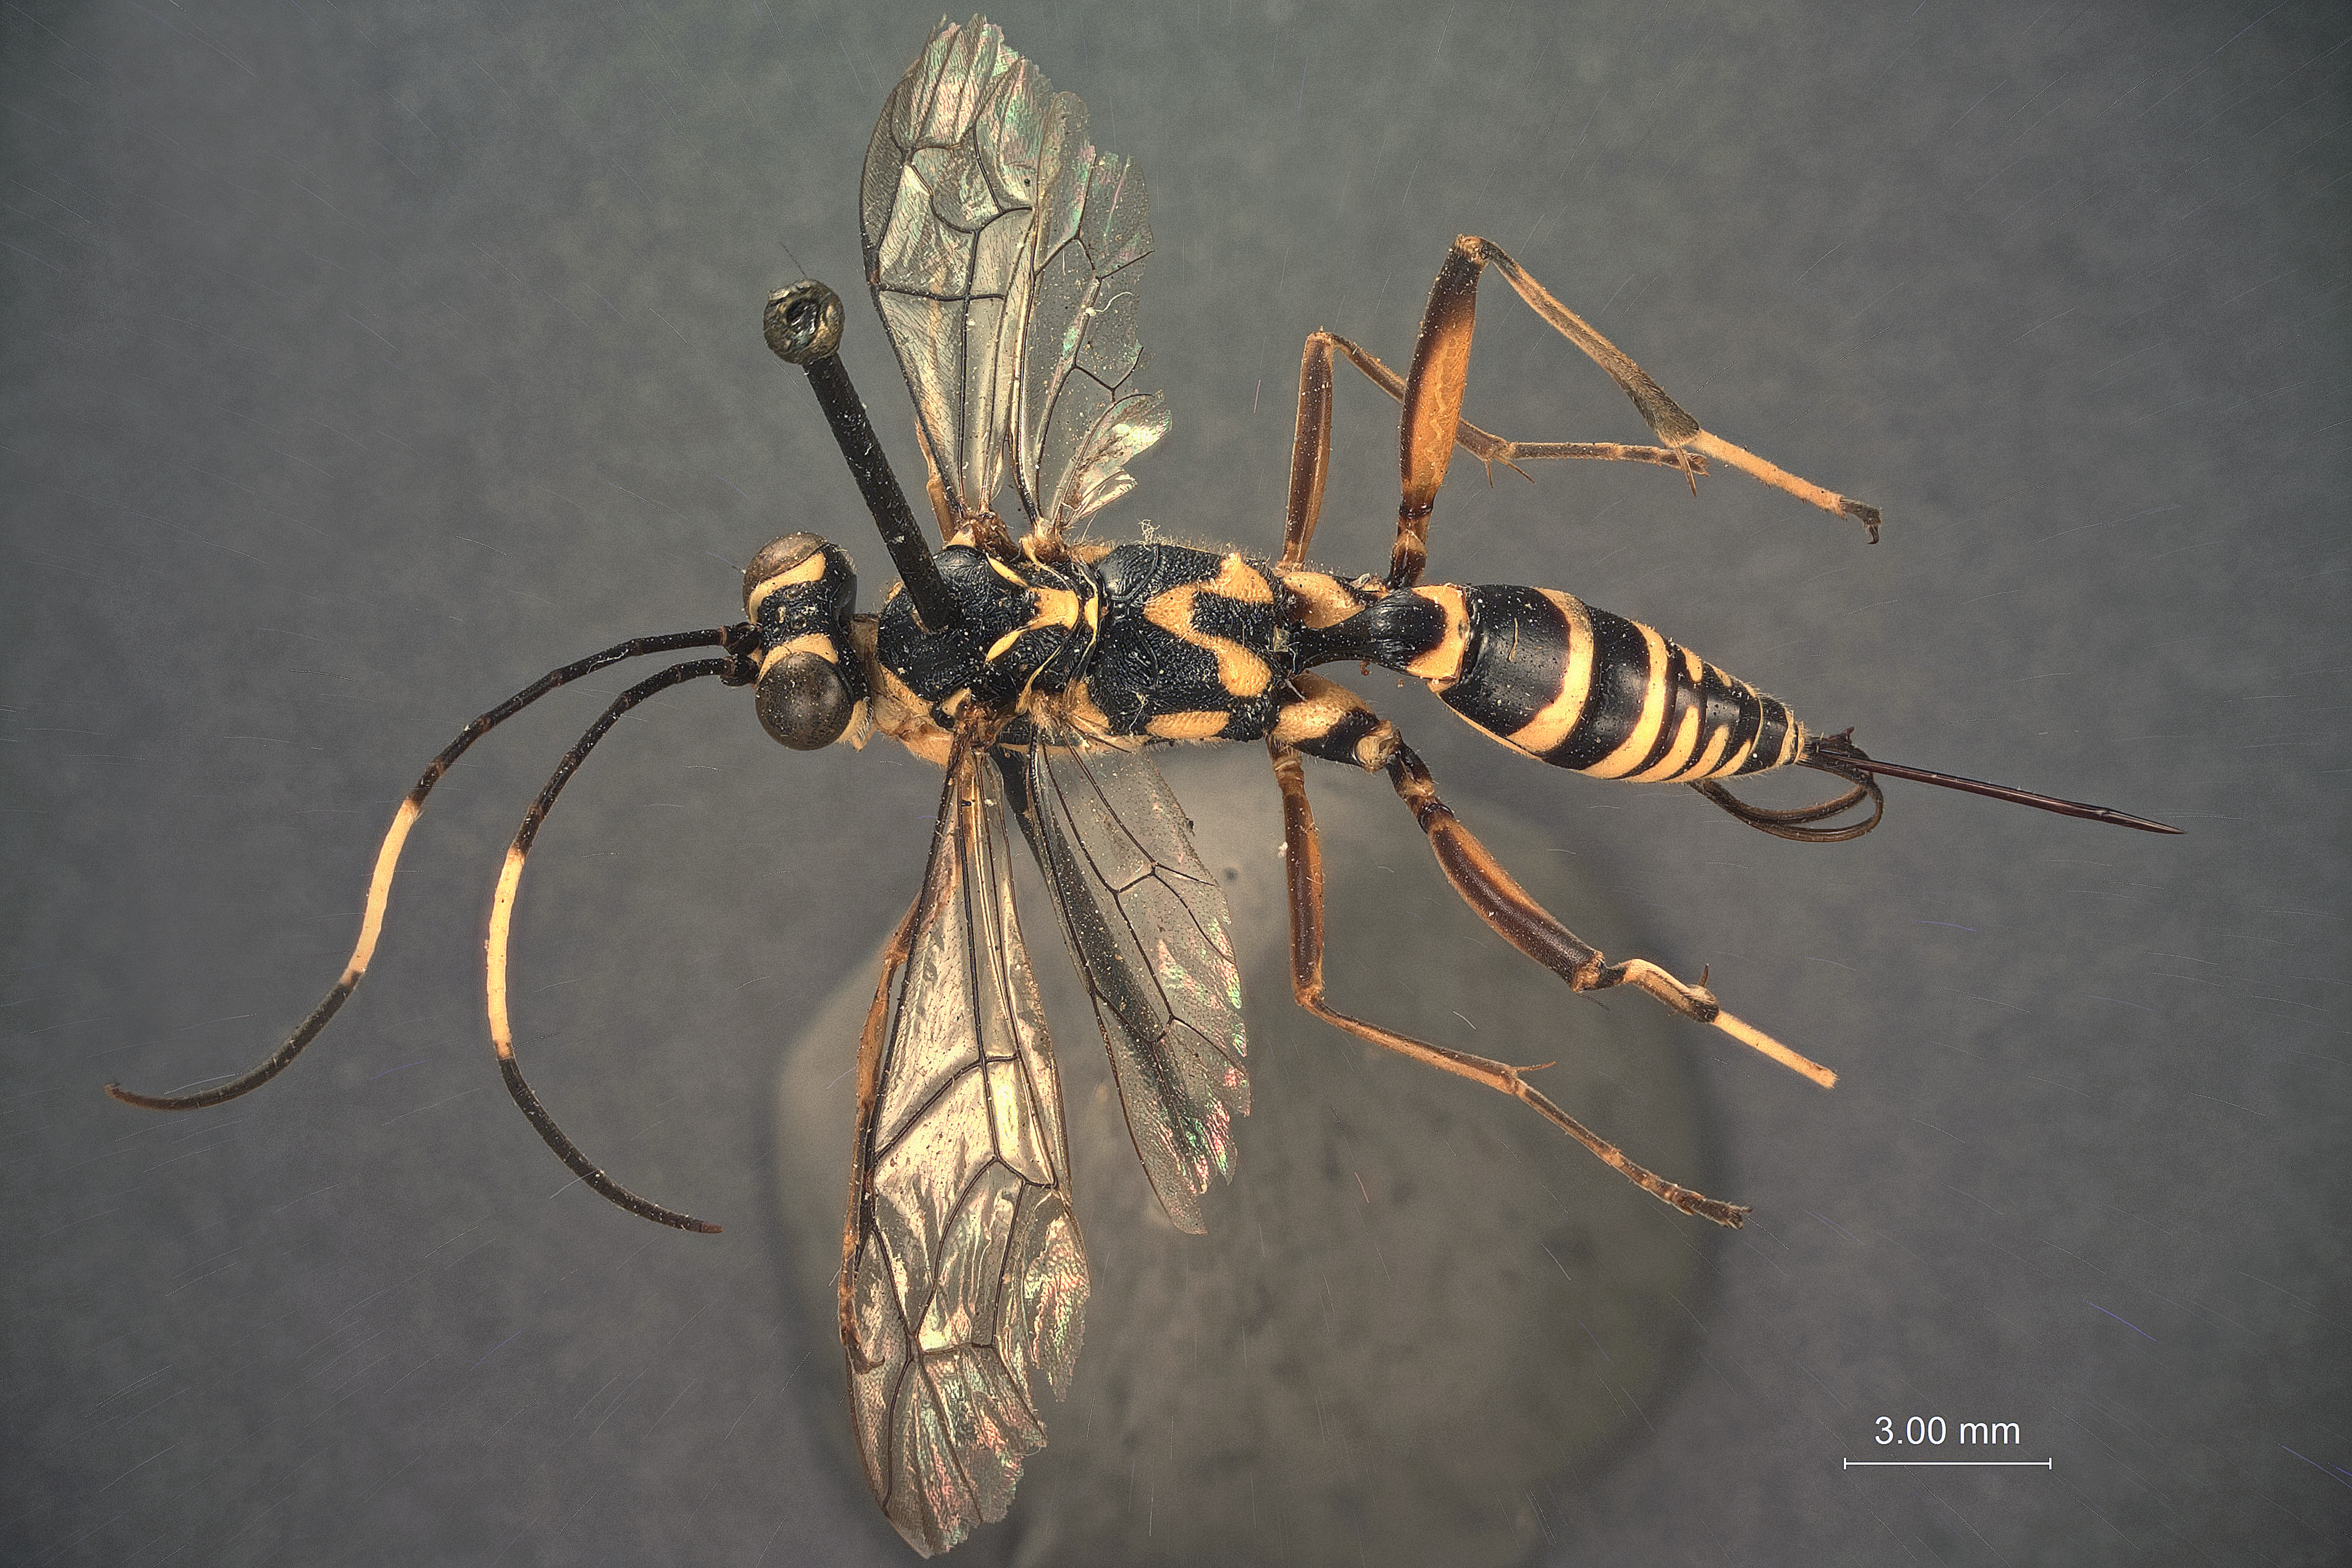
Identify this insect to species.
Mesostenoideus philippinensis
